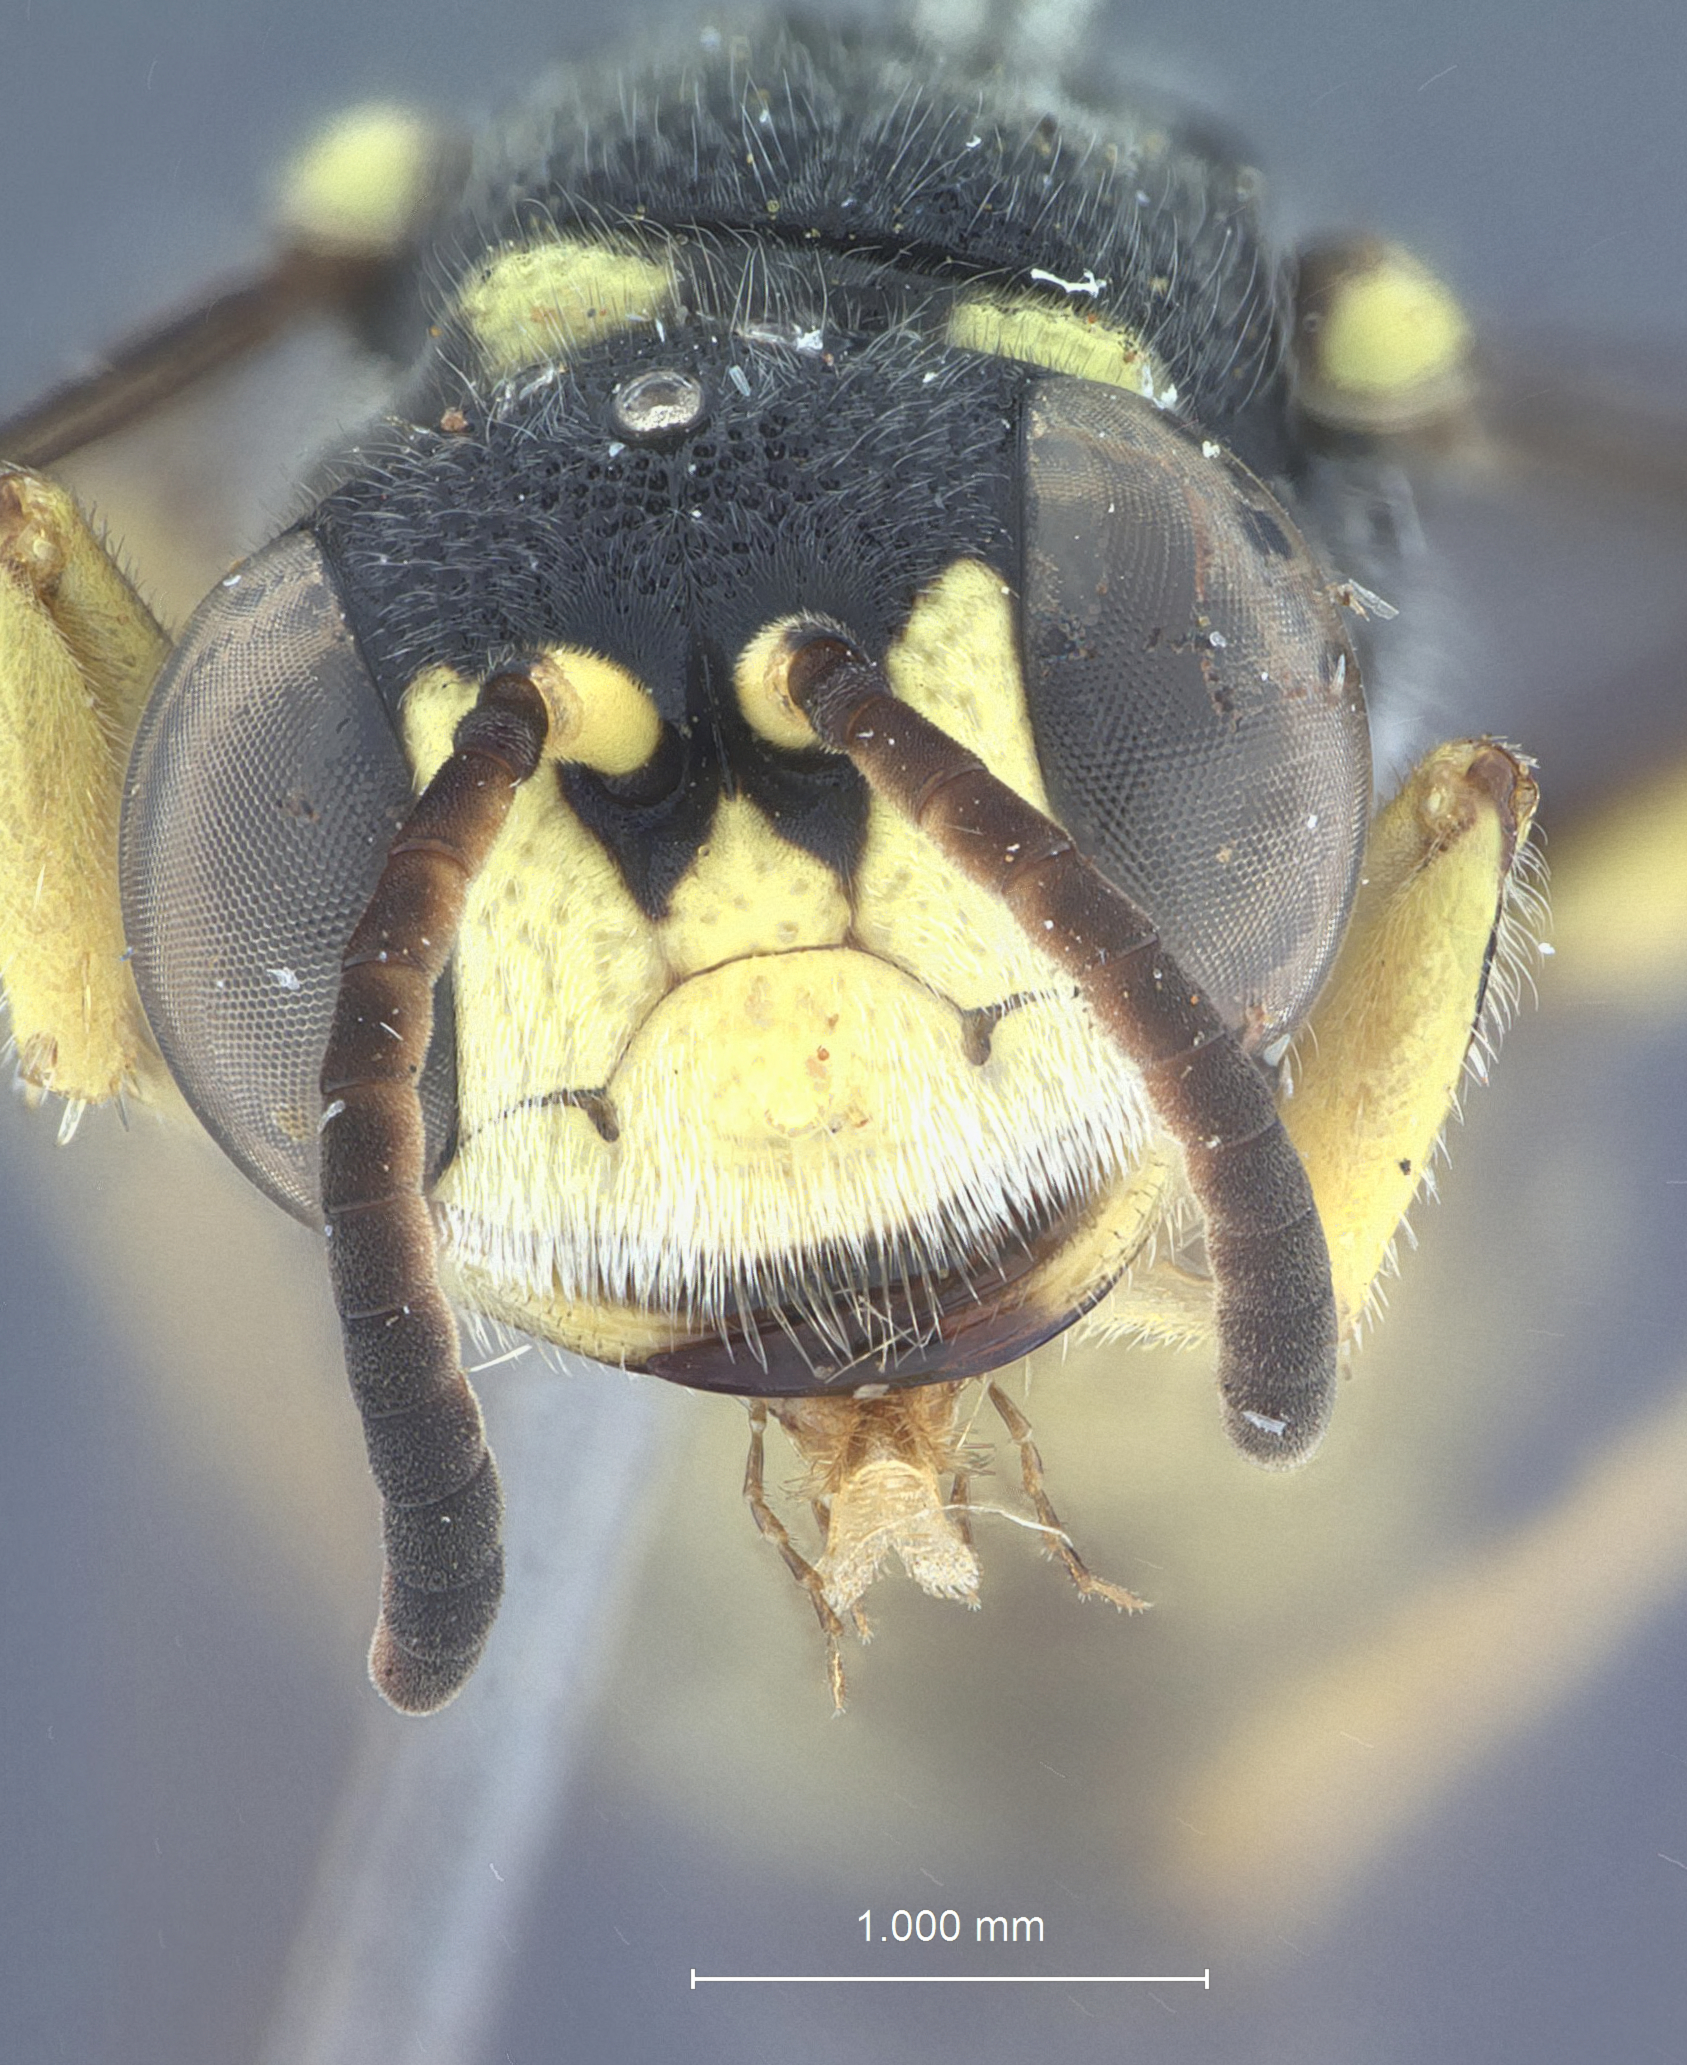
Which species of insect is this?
Cerceris conifera
